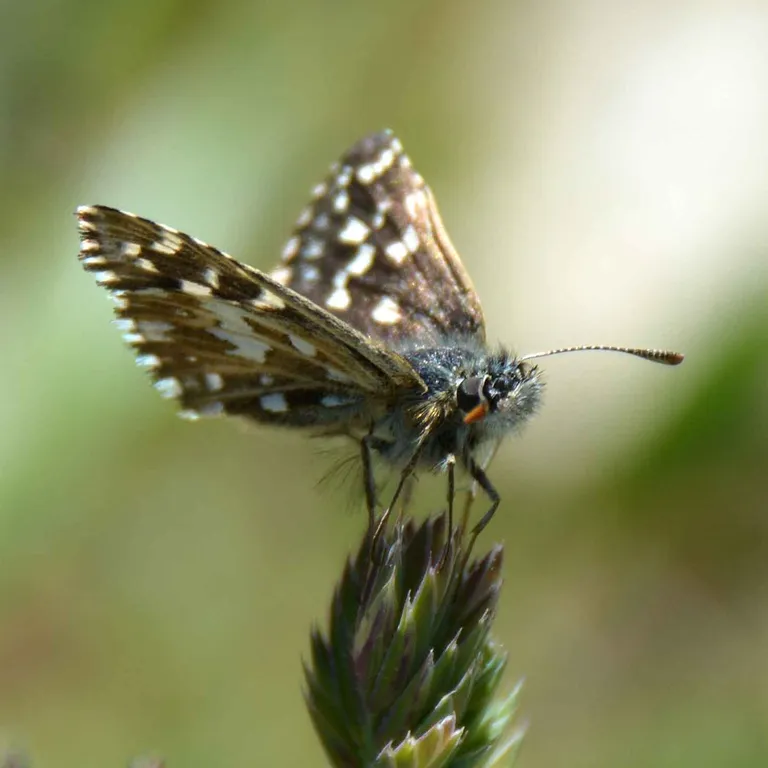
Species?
Pyrgus malvae
